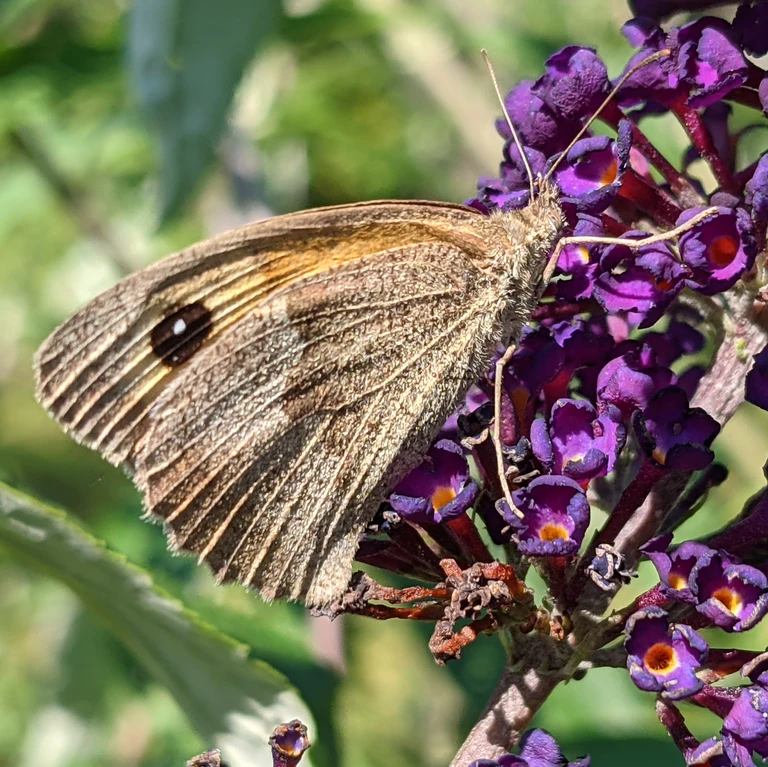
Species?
Maniola jurtina
